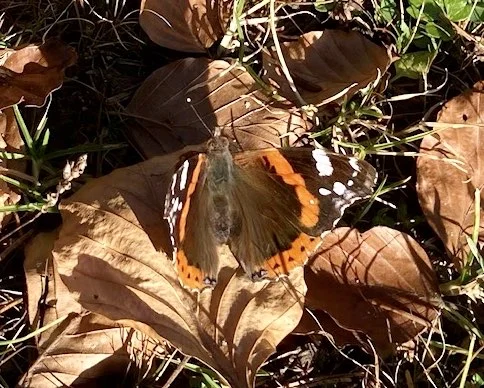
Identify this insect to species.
Vanessa atalanta
